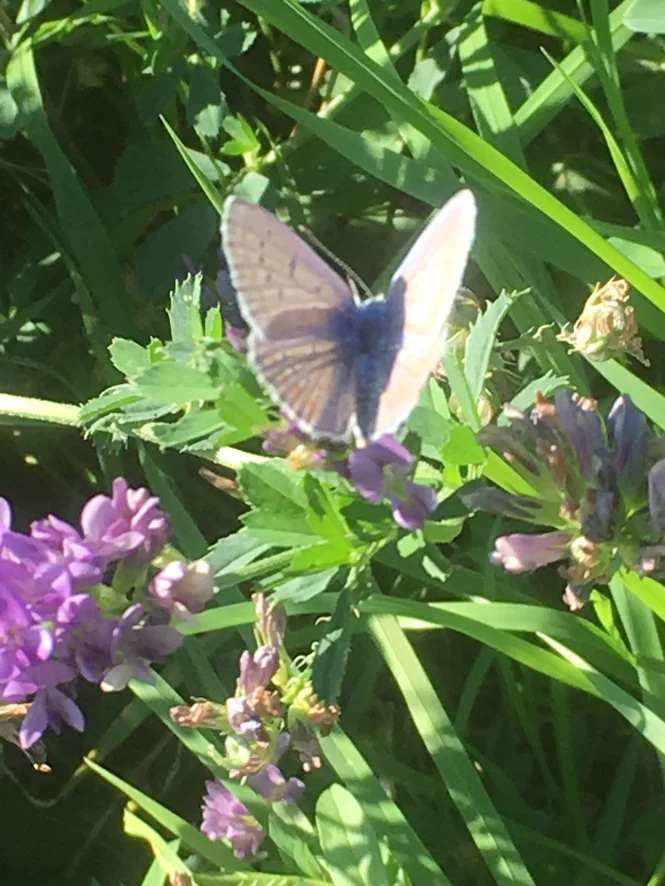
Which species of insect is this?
Polyommatus icarus
